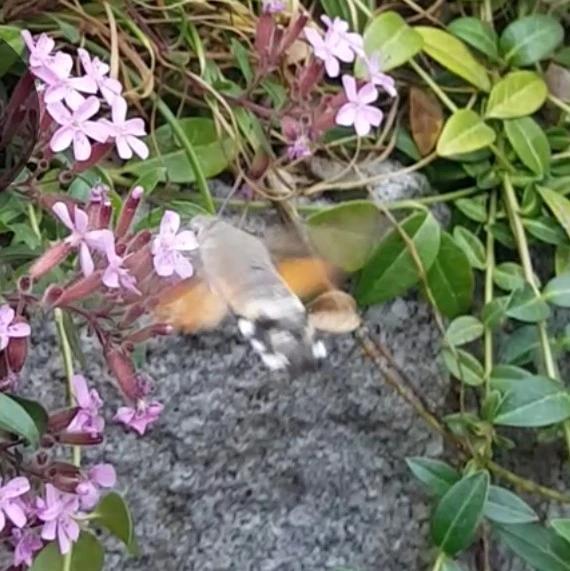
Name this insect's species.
Macroglossum stellatarum
